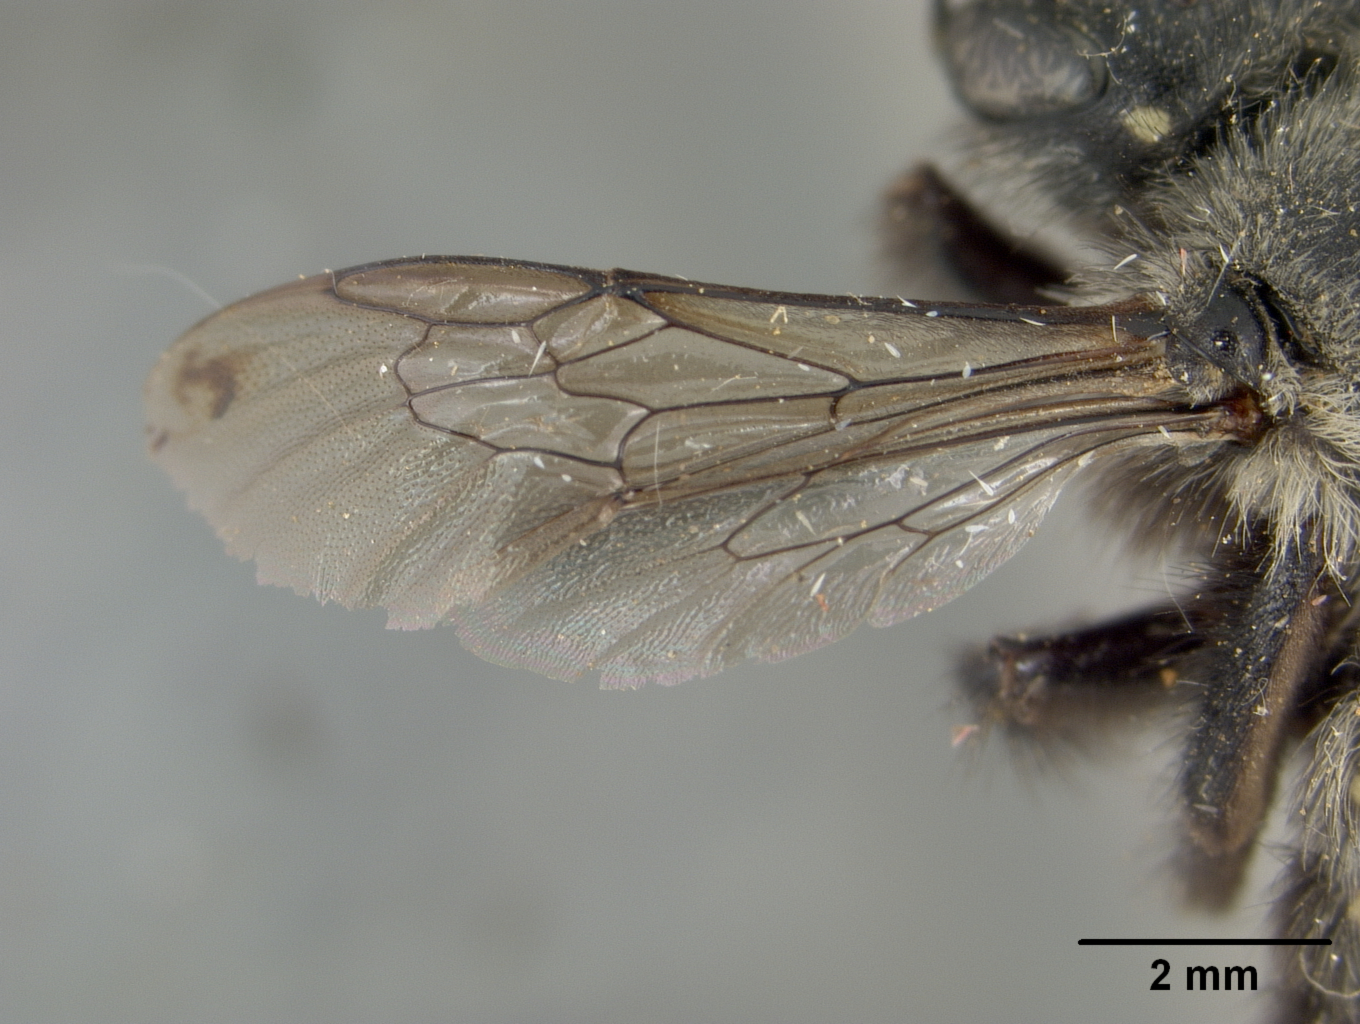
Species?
Anthidium atricaudum
